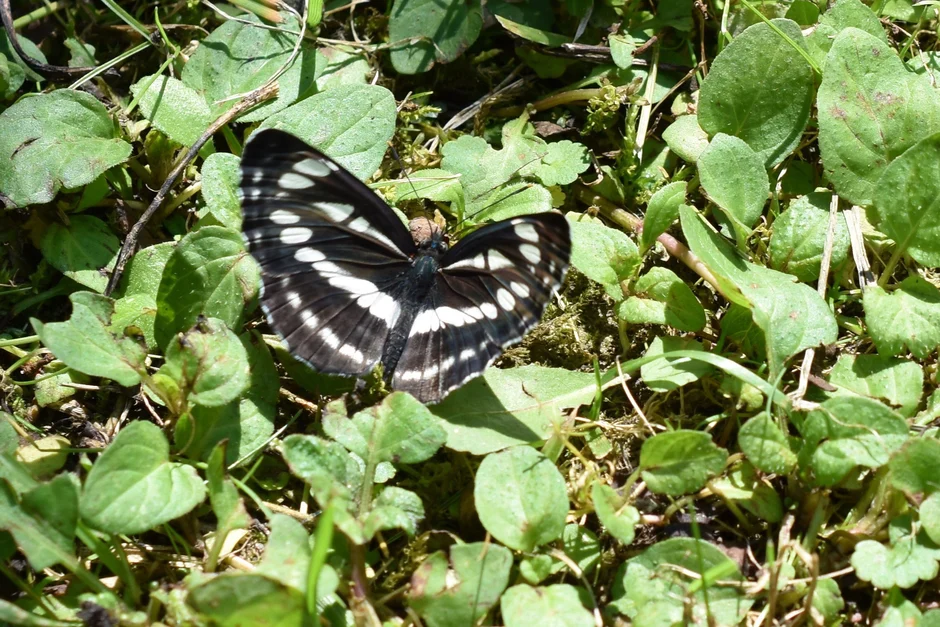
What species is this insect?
Neptis sappho
